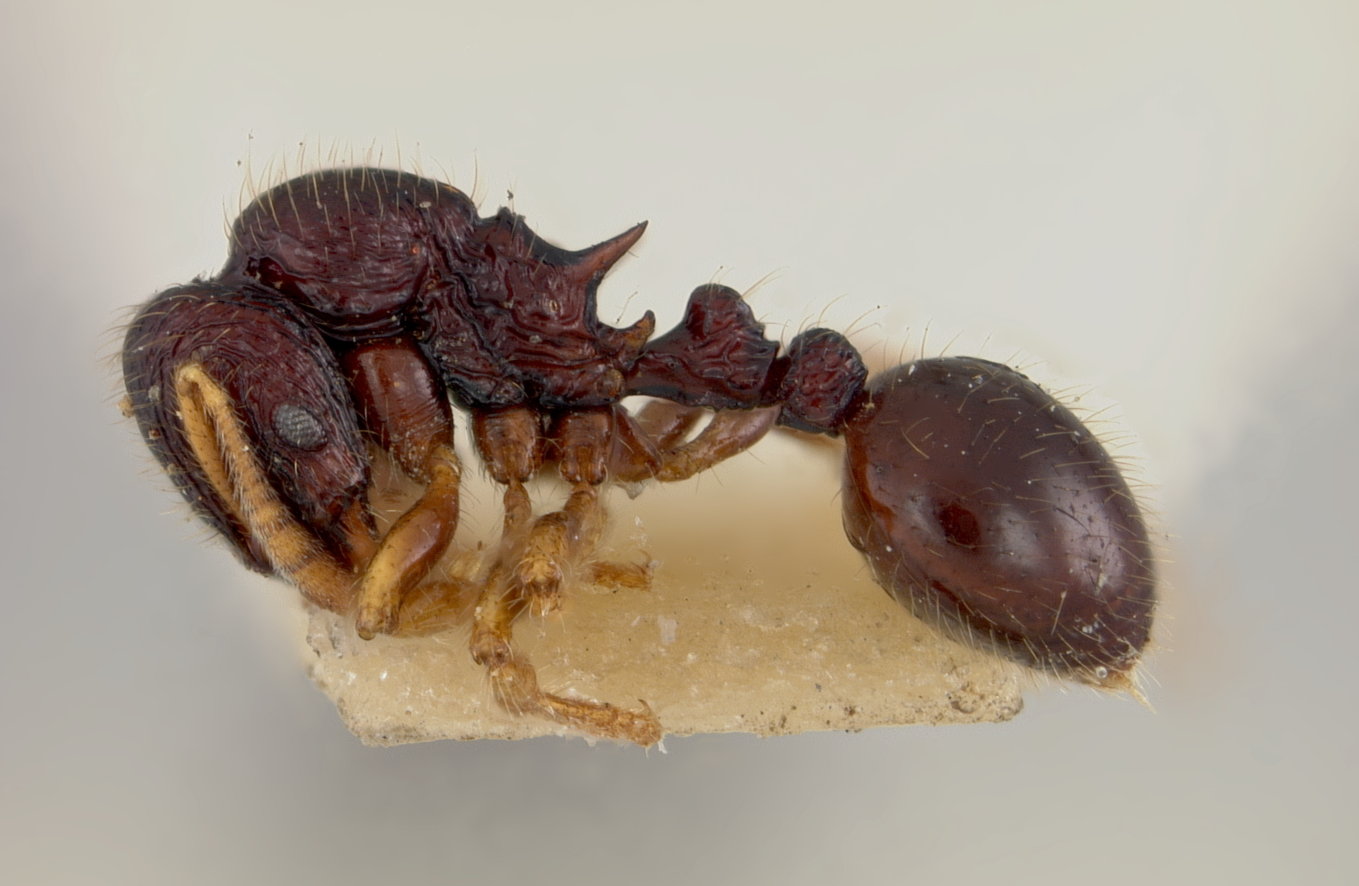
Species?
Rogeria rugosa
